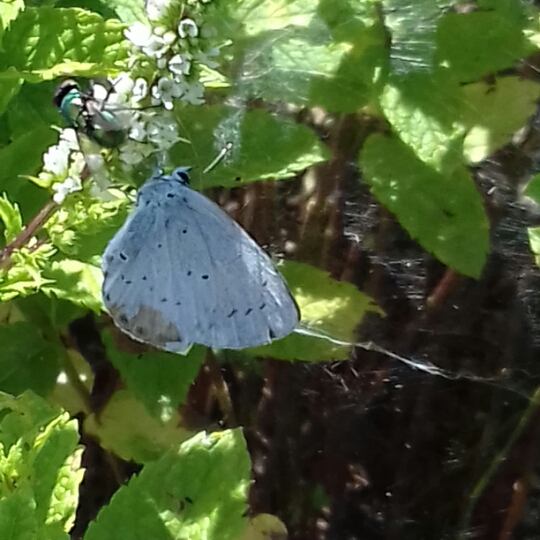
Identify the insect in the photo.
Celastrina argiolus
